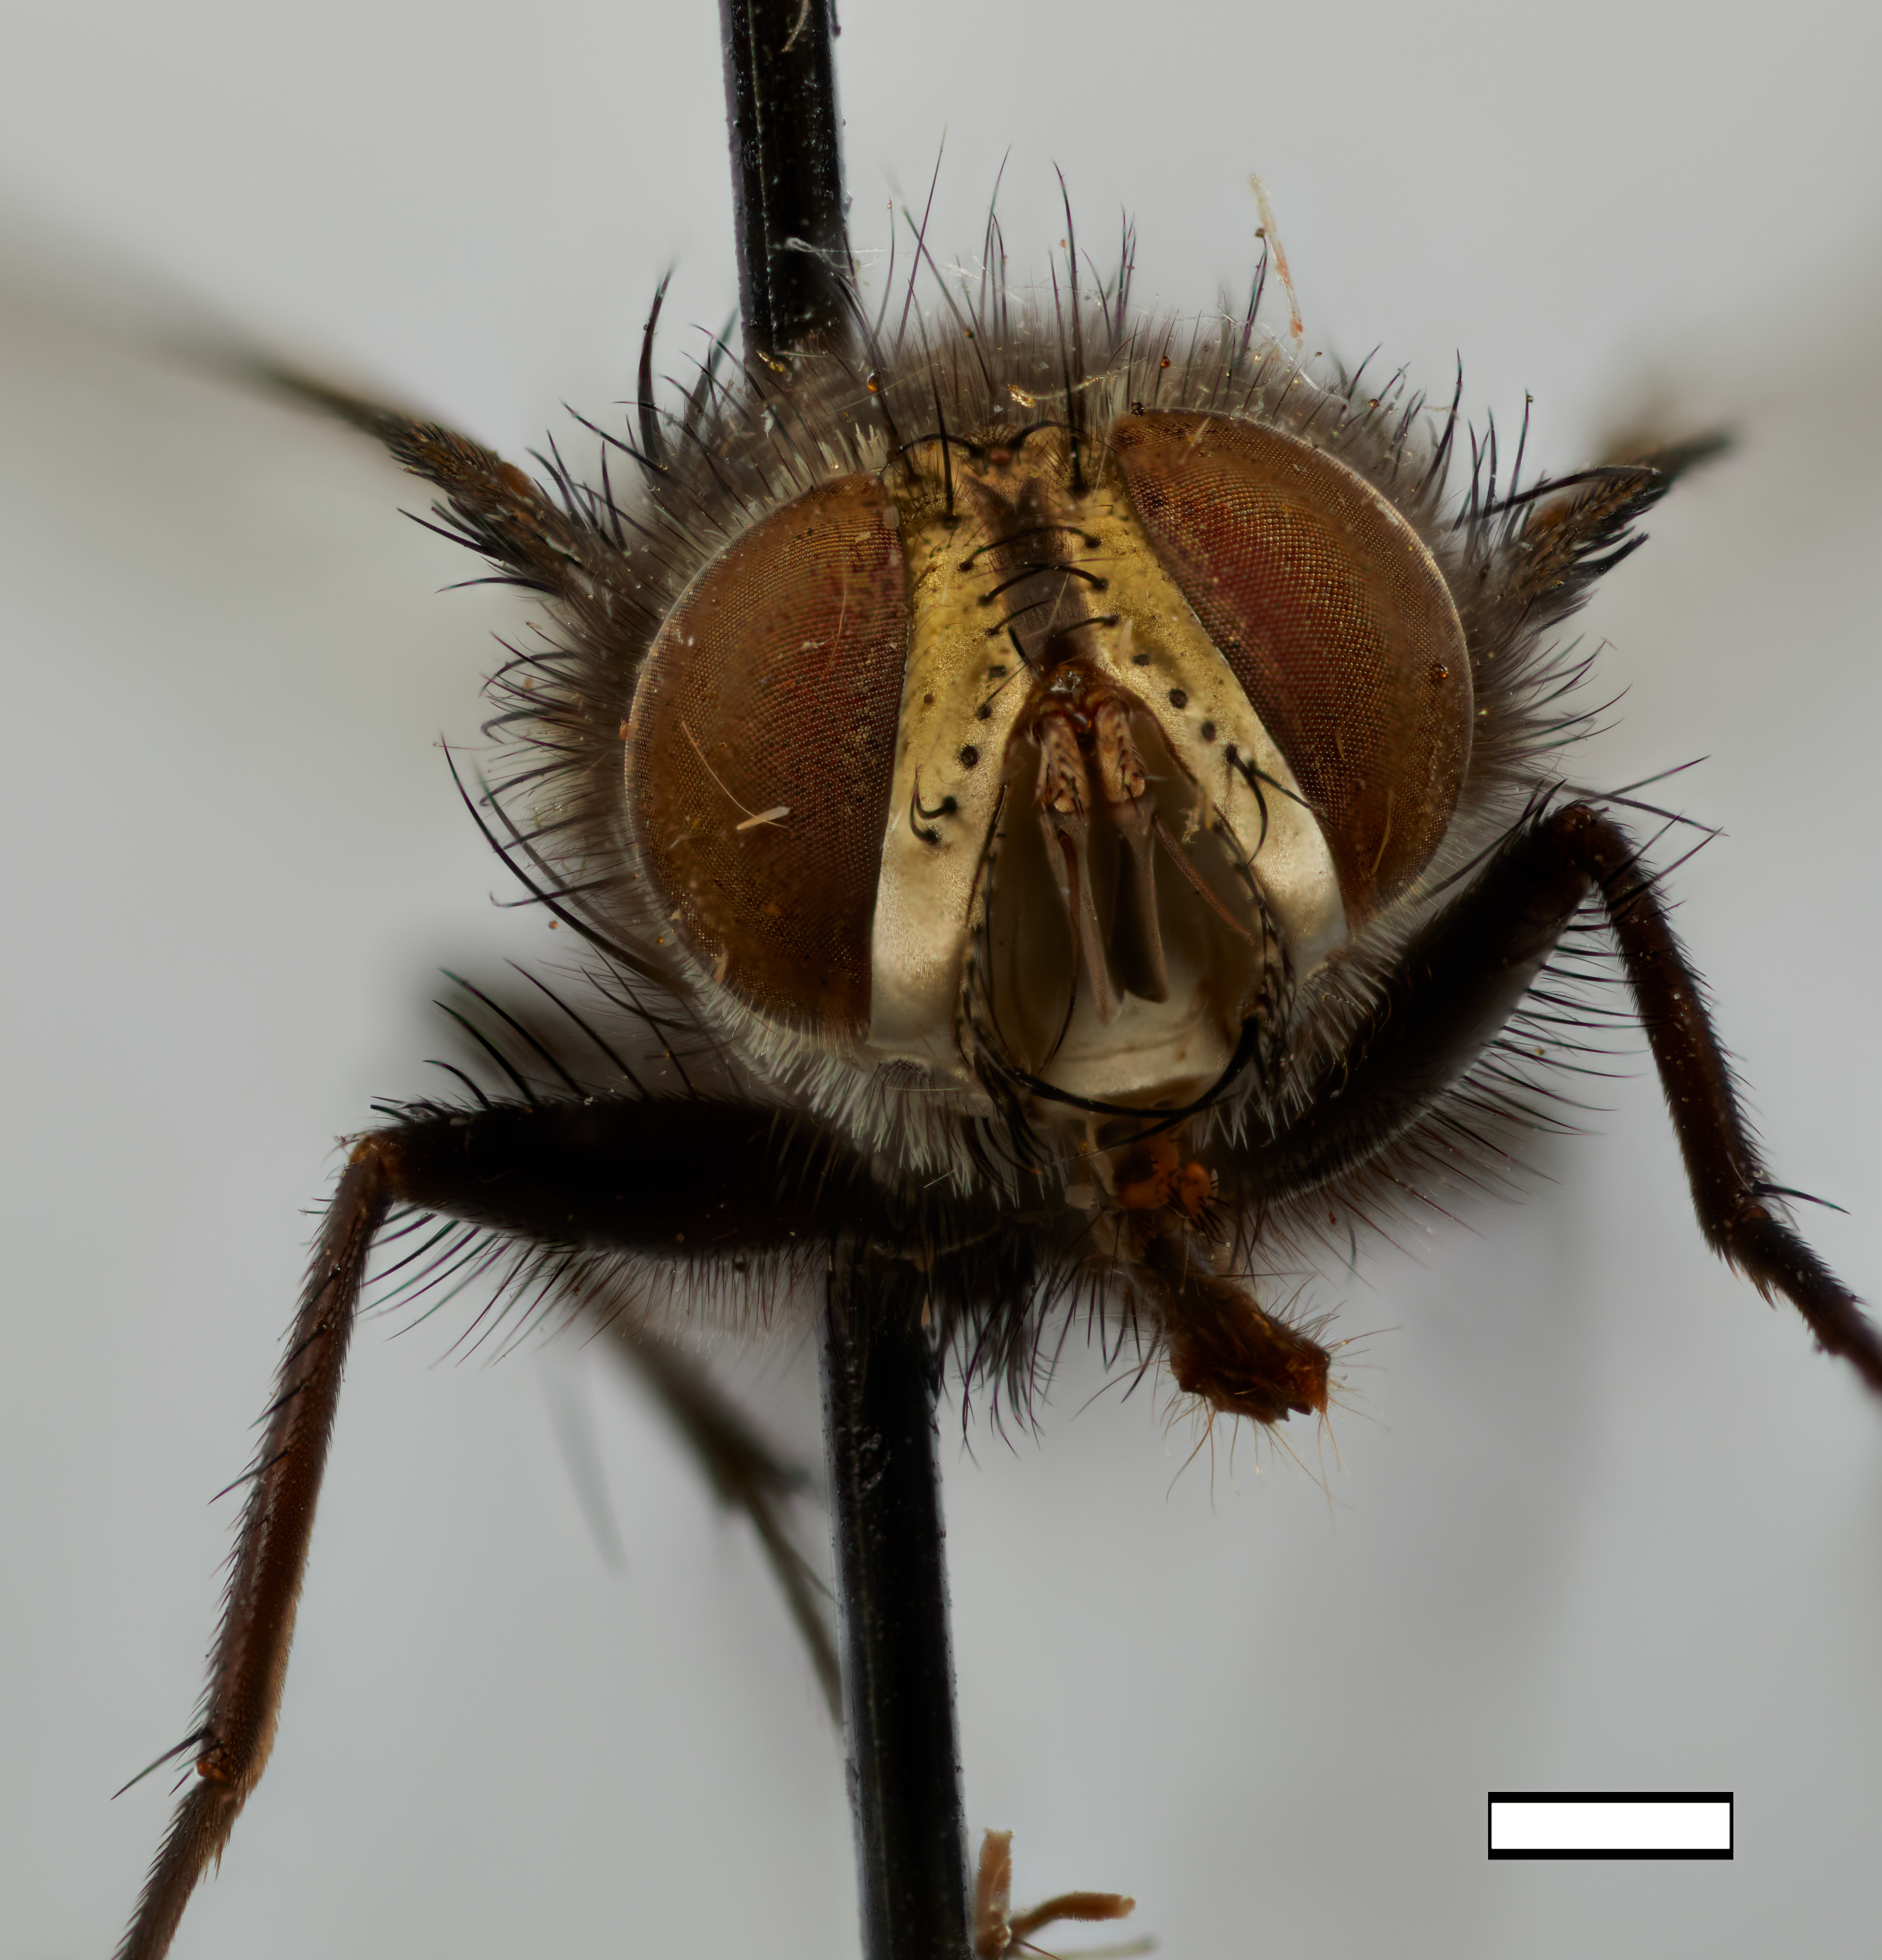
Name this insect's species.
Euphorocera floridensis
